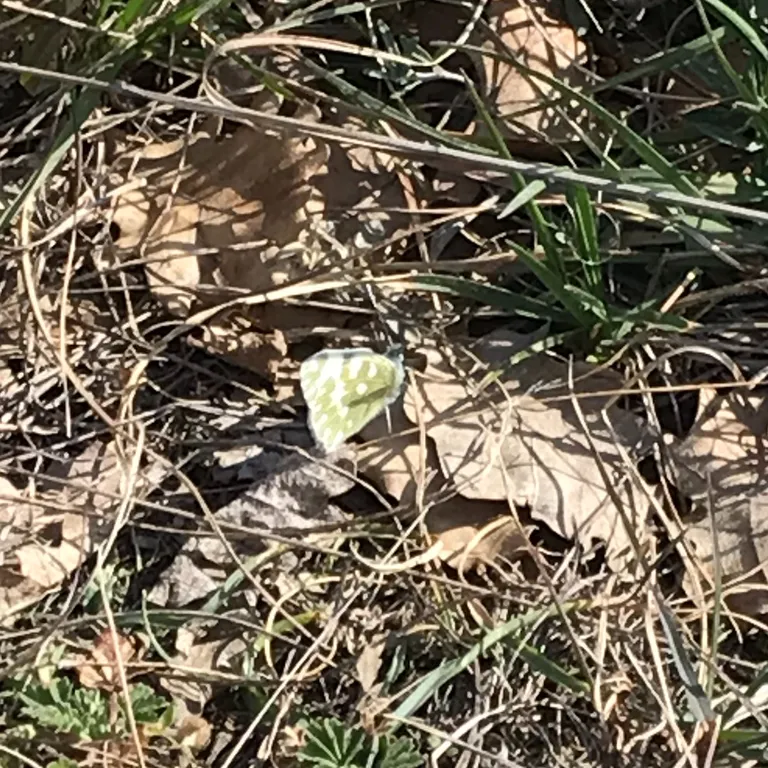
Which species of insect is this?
Pontia edusa
